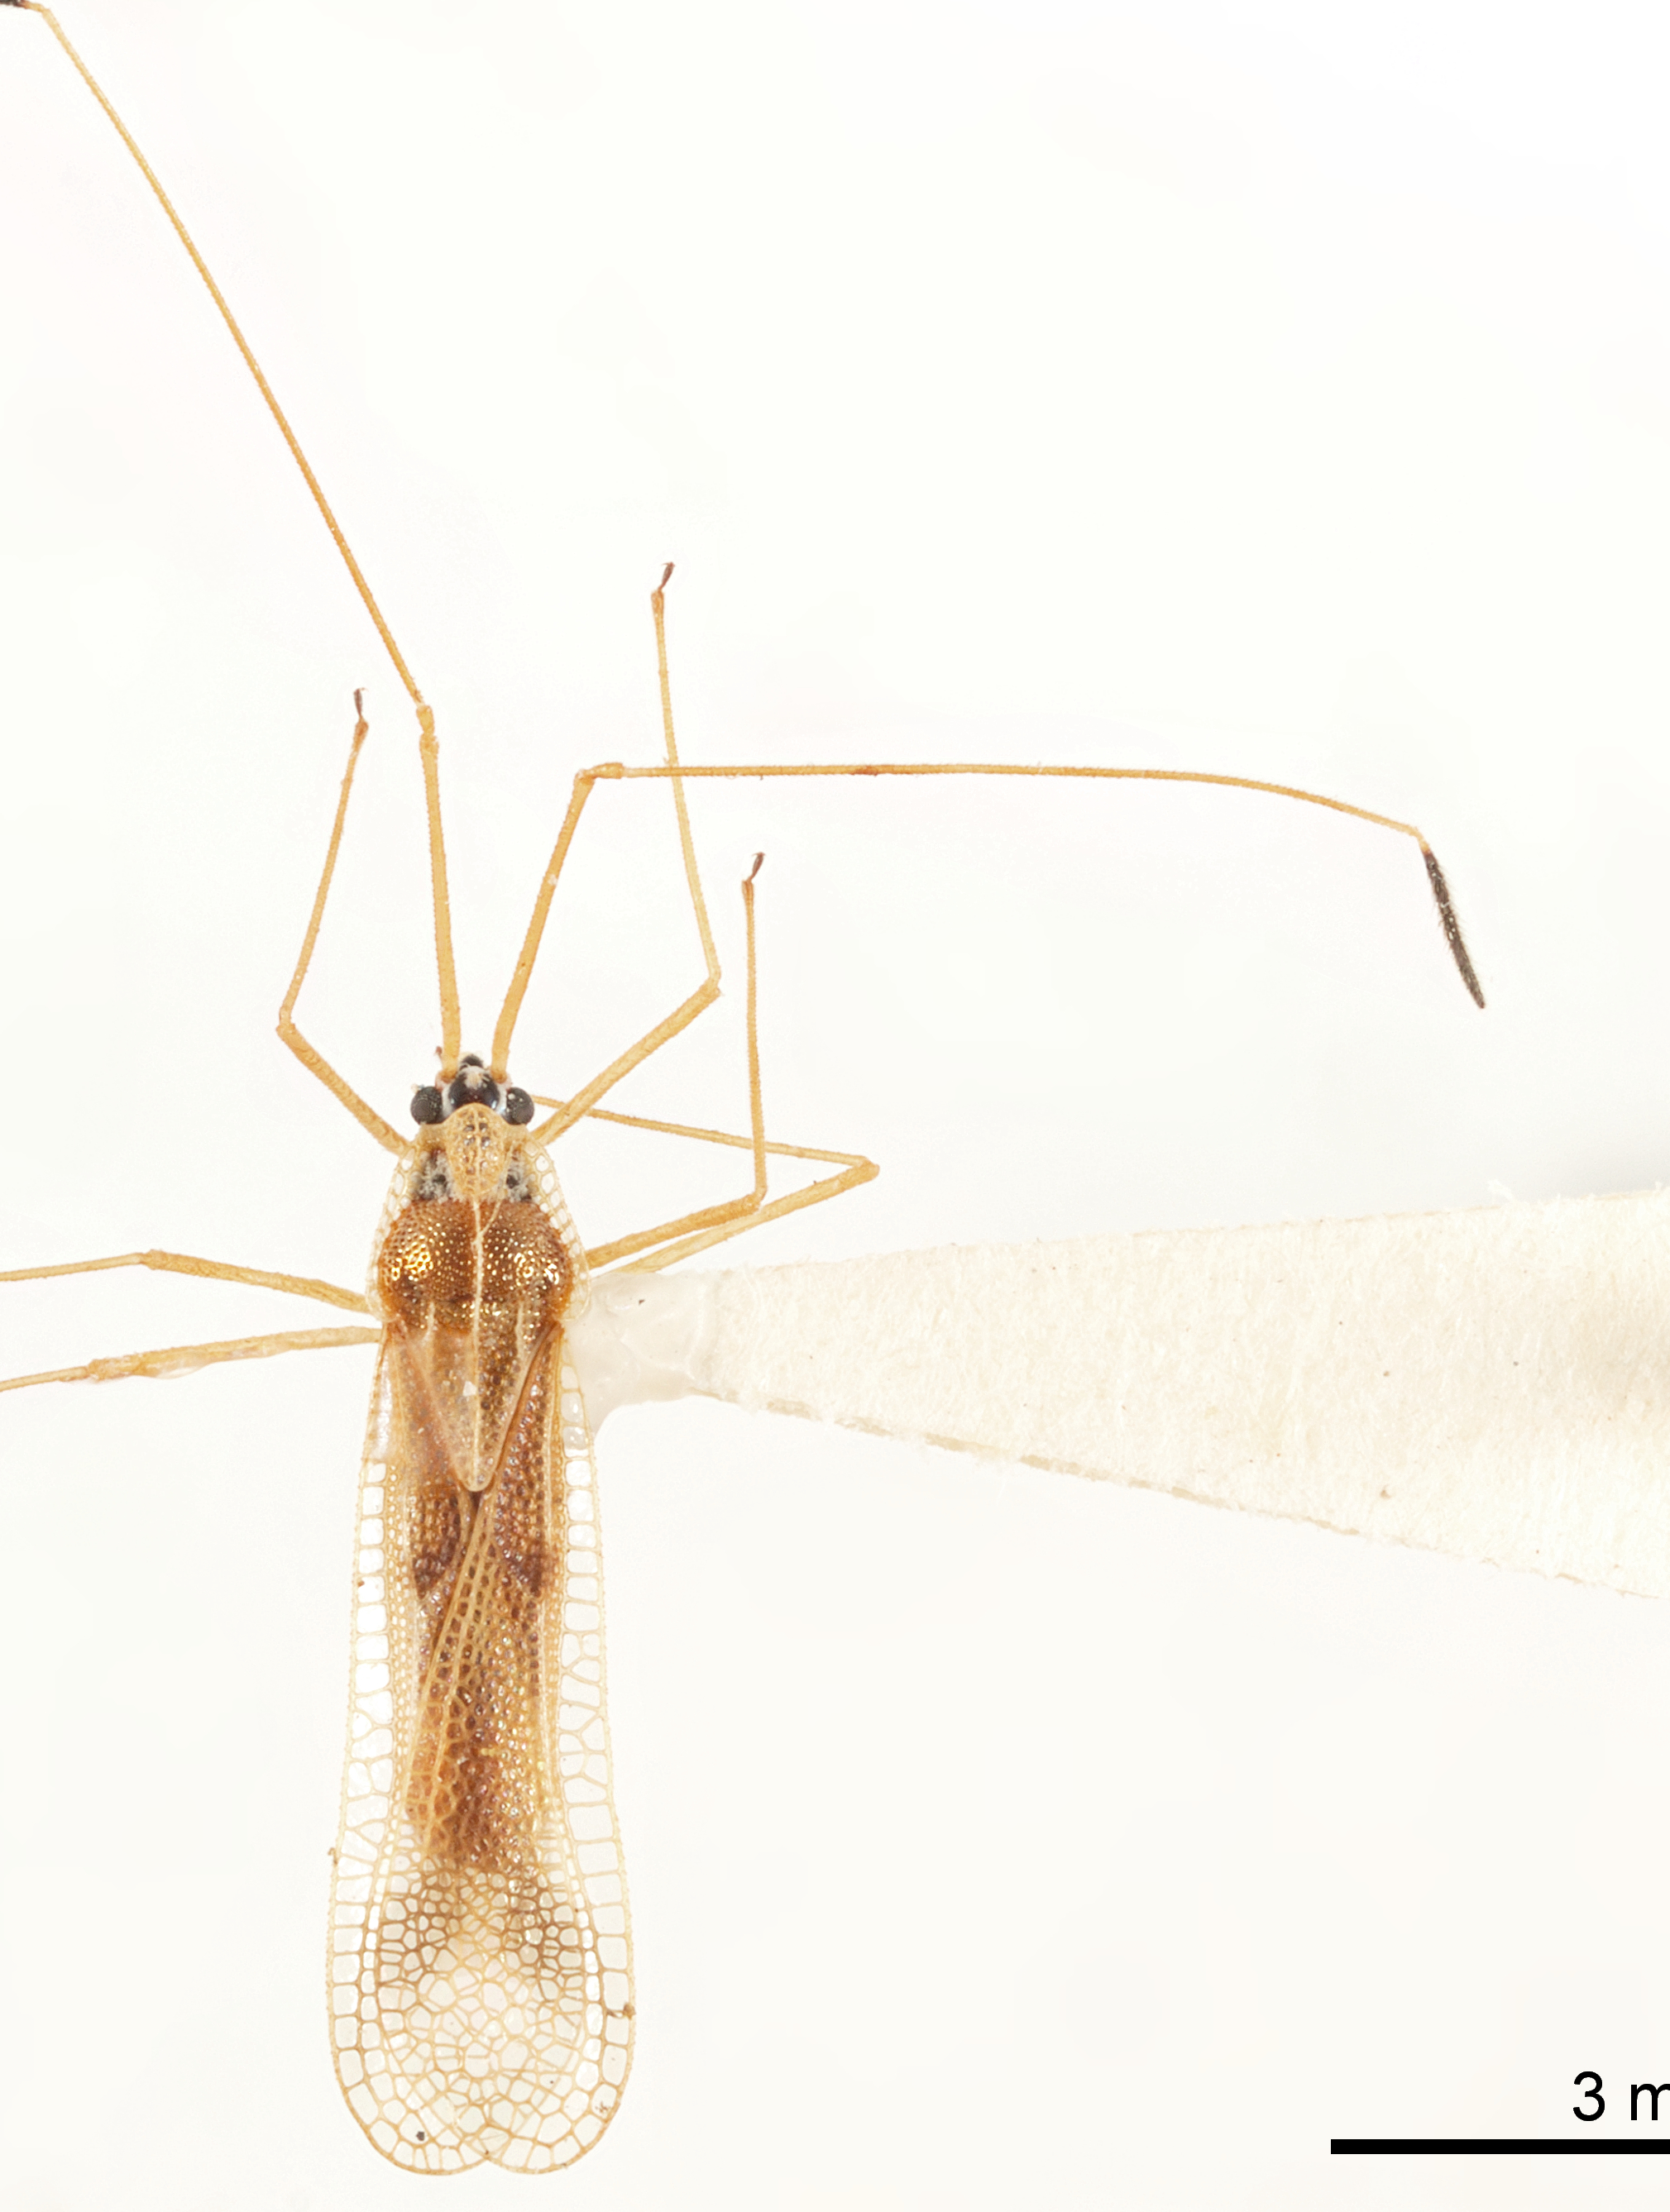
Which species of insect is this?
Macrotingis novicis
